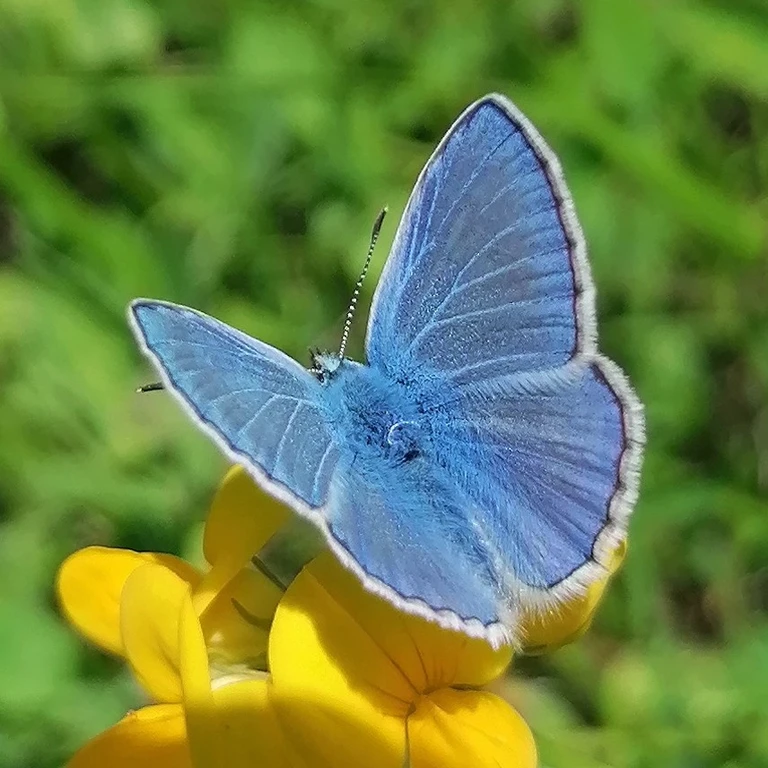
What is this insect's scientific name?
Polyommatus icarus
